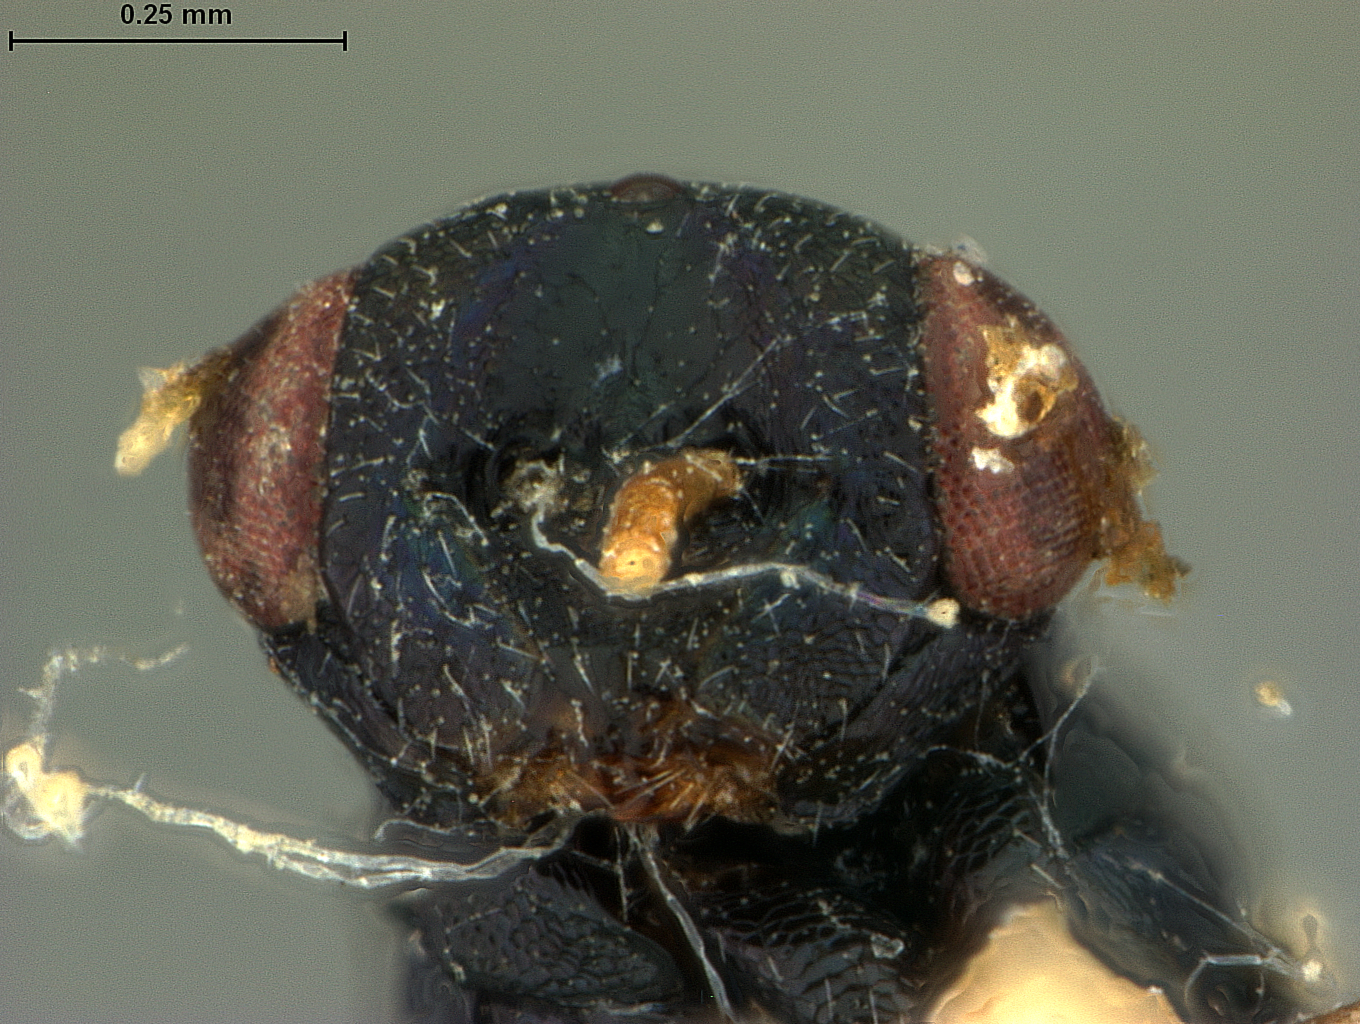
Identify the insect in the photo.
Gyrolasia nigrocyaneus
